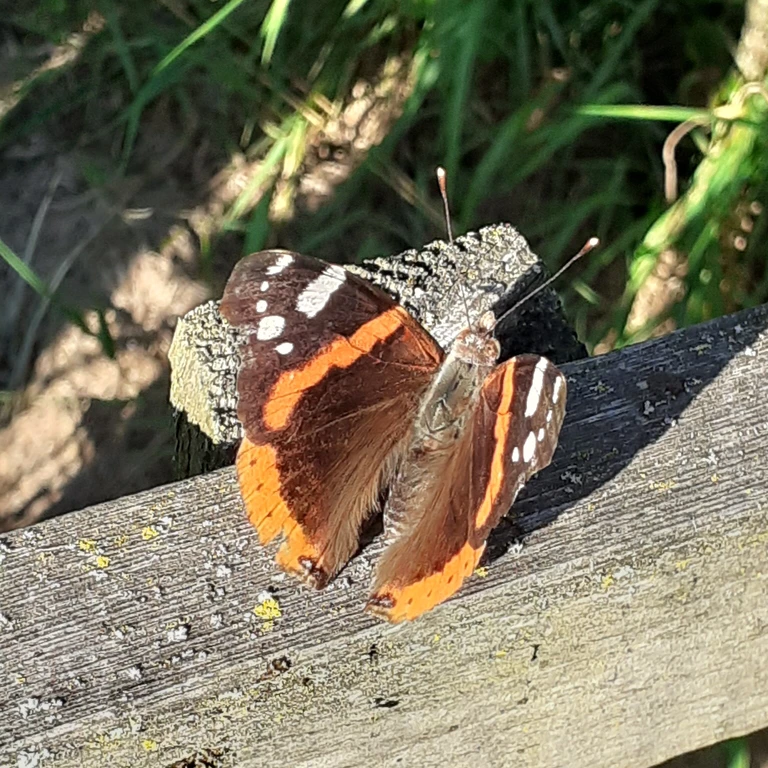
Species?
Vanessa atalanta
